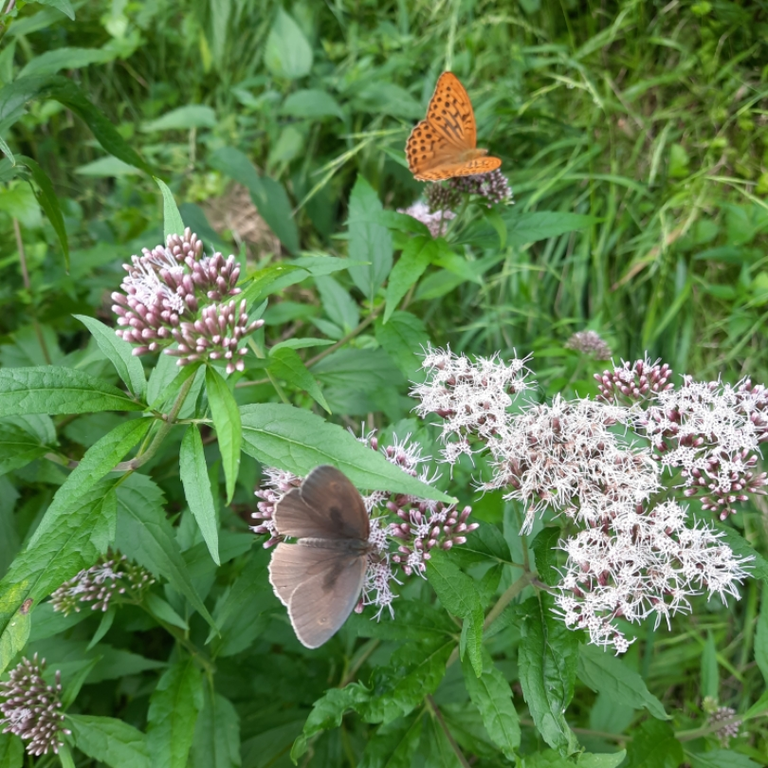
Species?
Maniola jurtina
